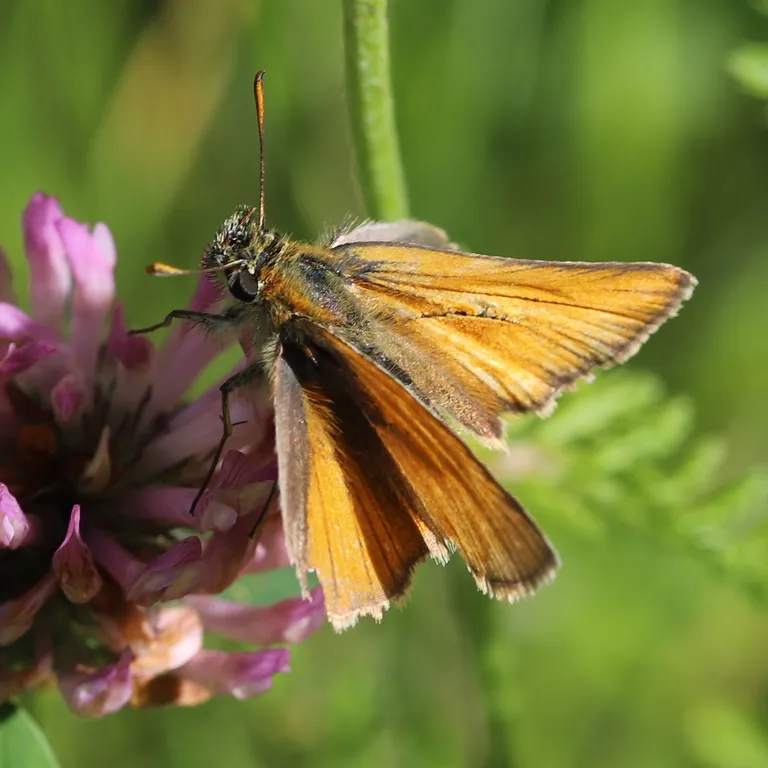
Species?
Thymelicus sylvestris
